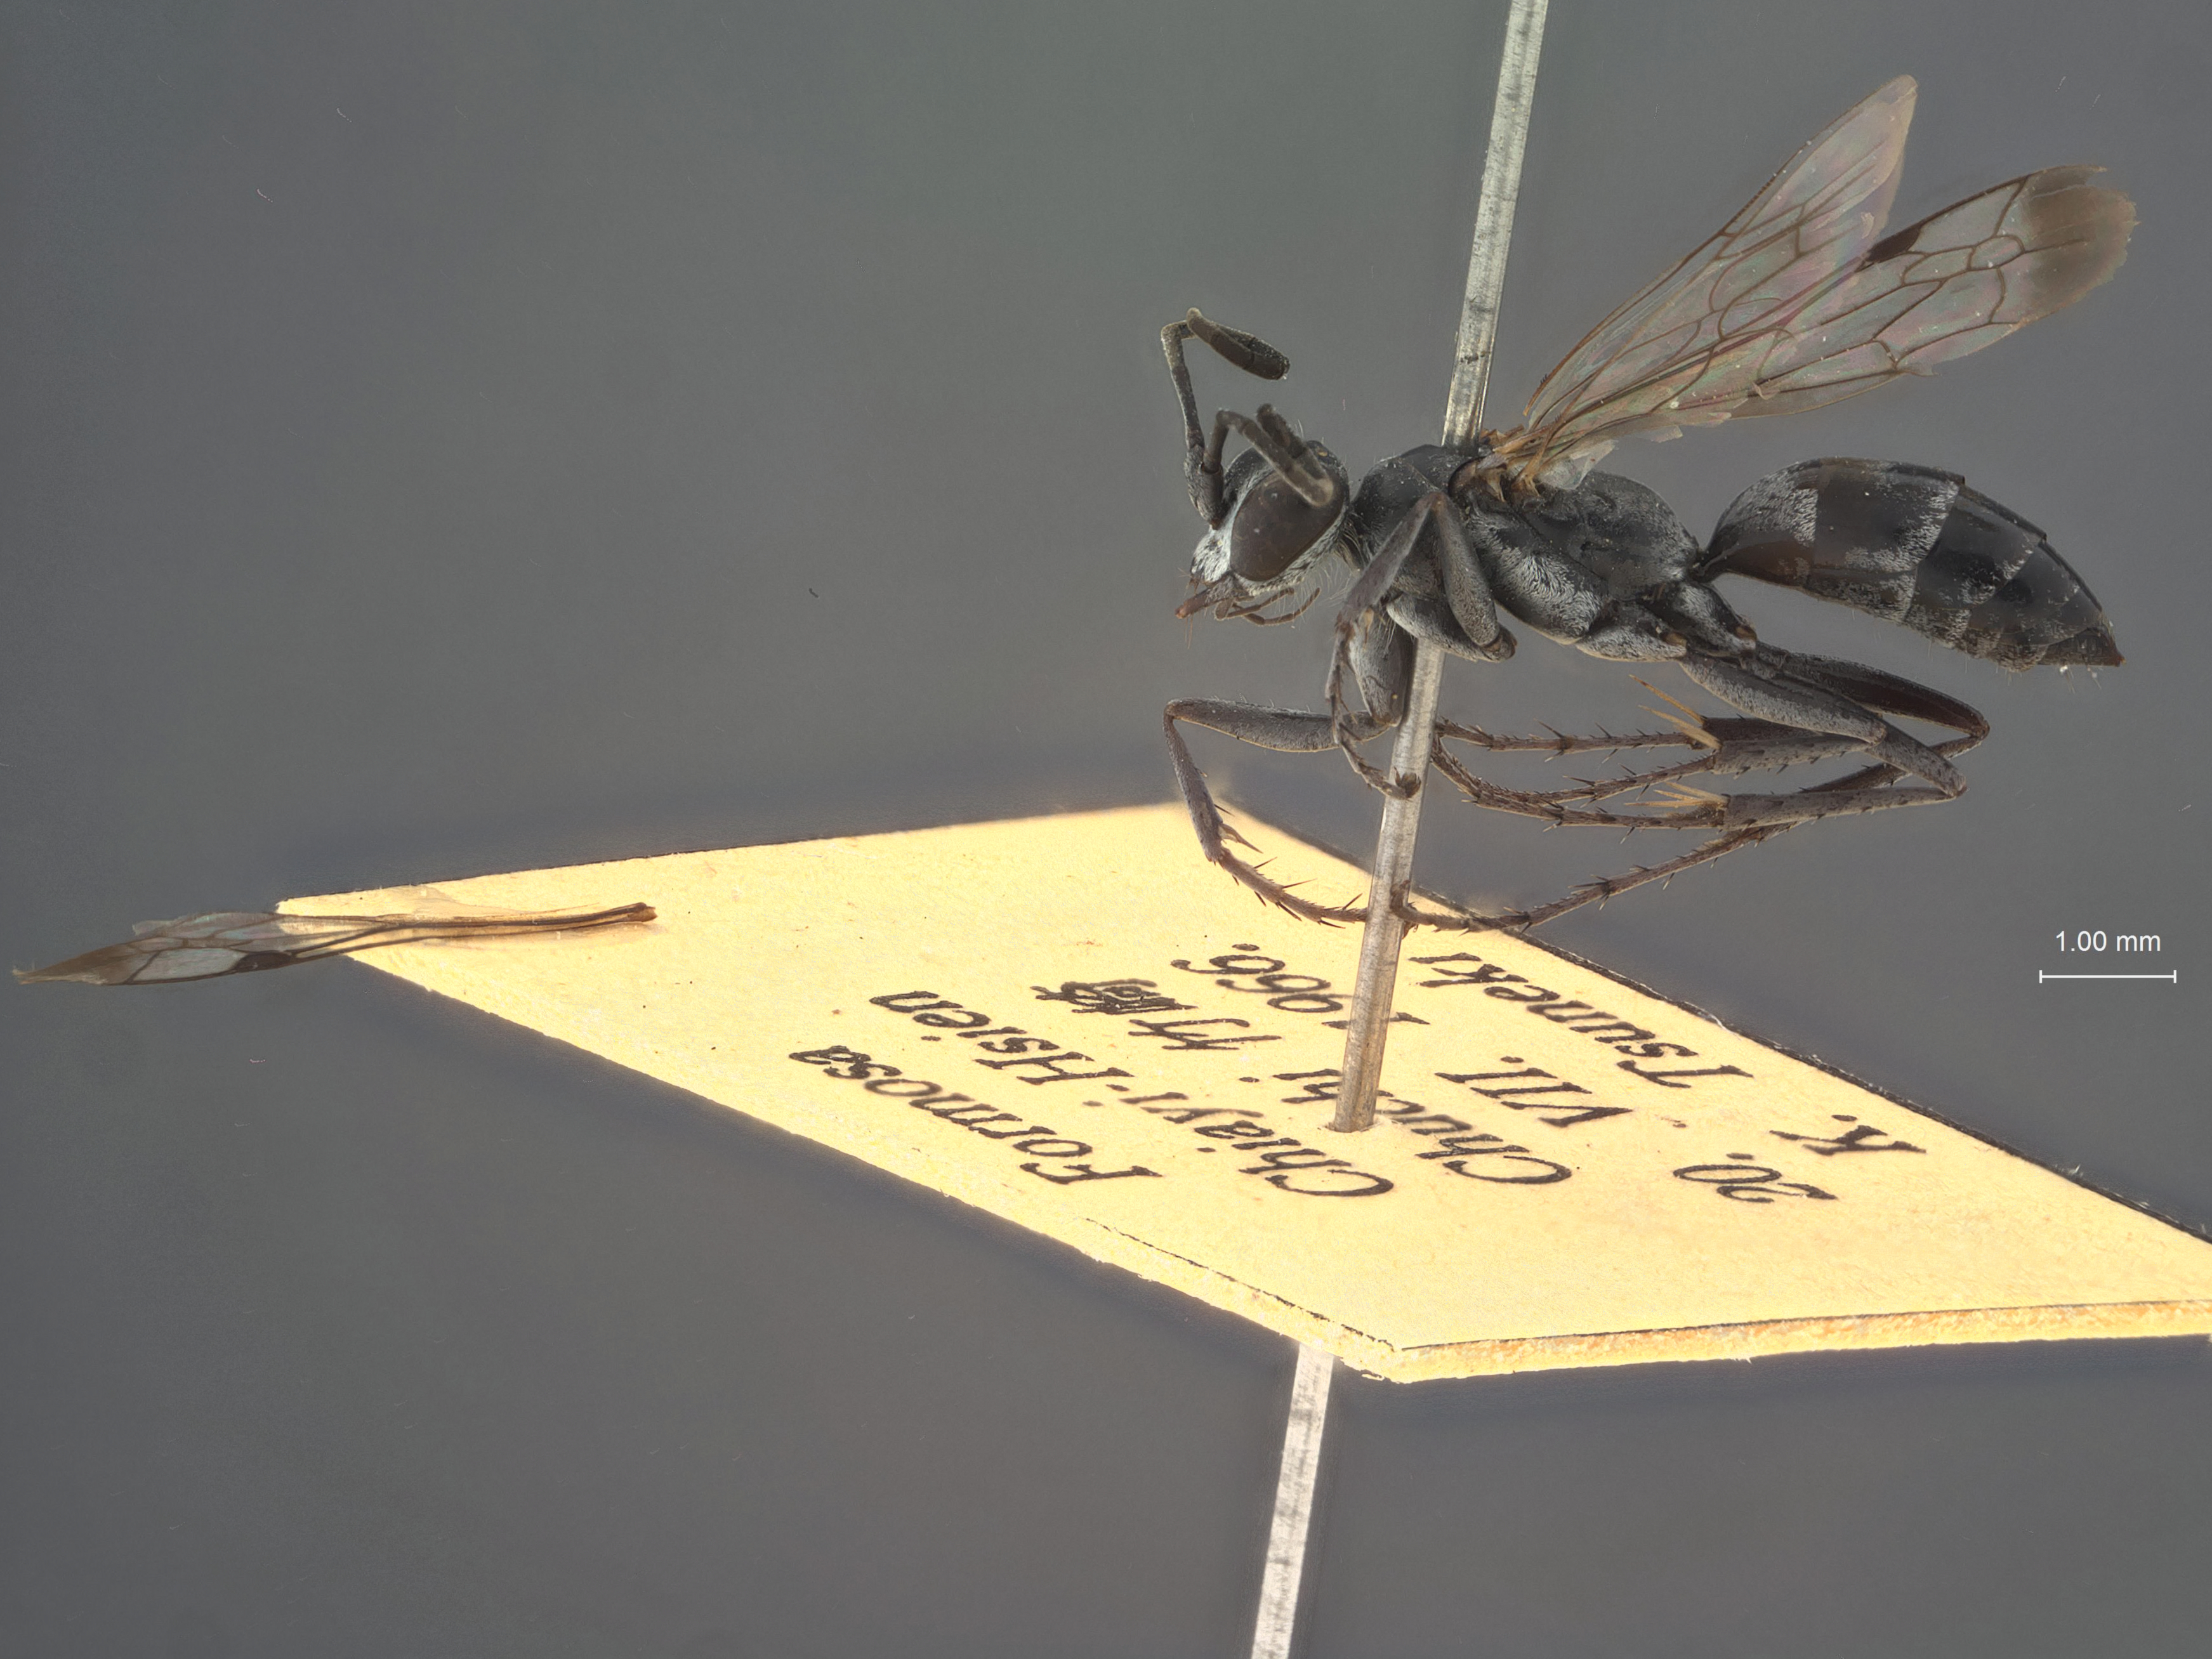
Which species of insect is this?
Pompilus bunun
